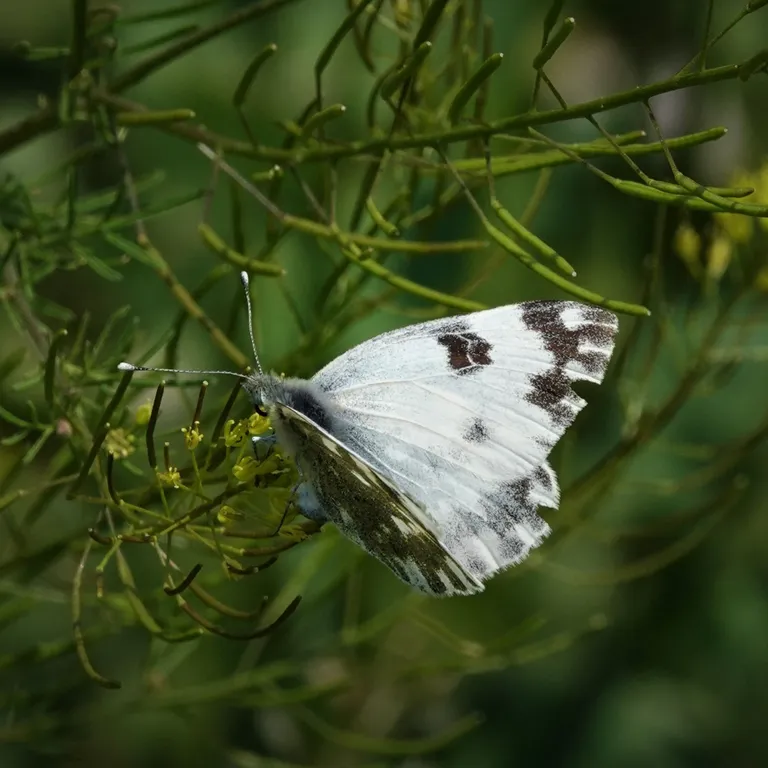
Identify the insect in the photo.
Pontia edusa
